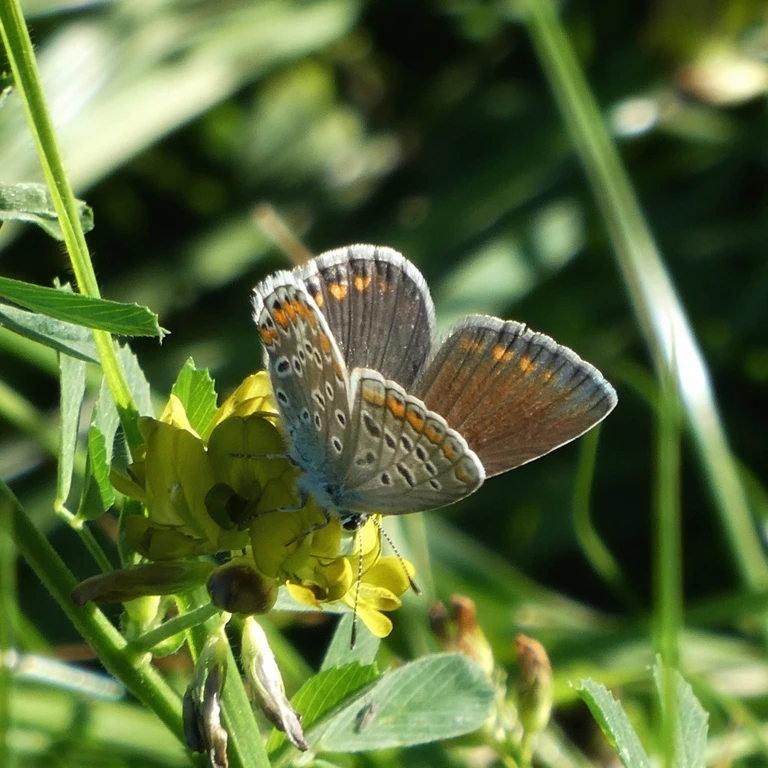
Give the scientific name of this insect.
Polyommatus icarus
